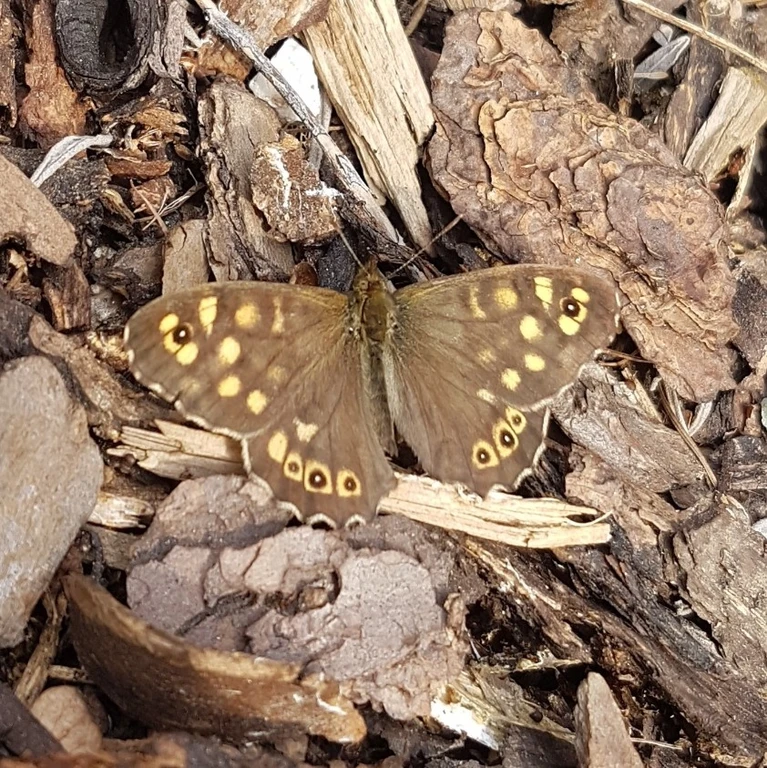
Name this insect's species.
Pararge aegeria
